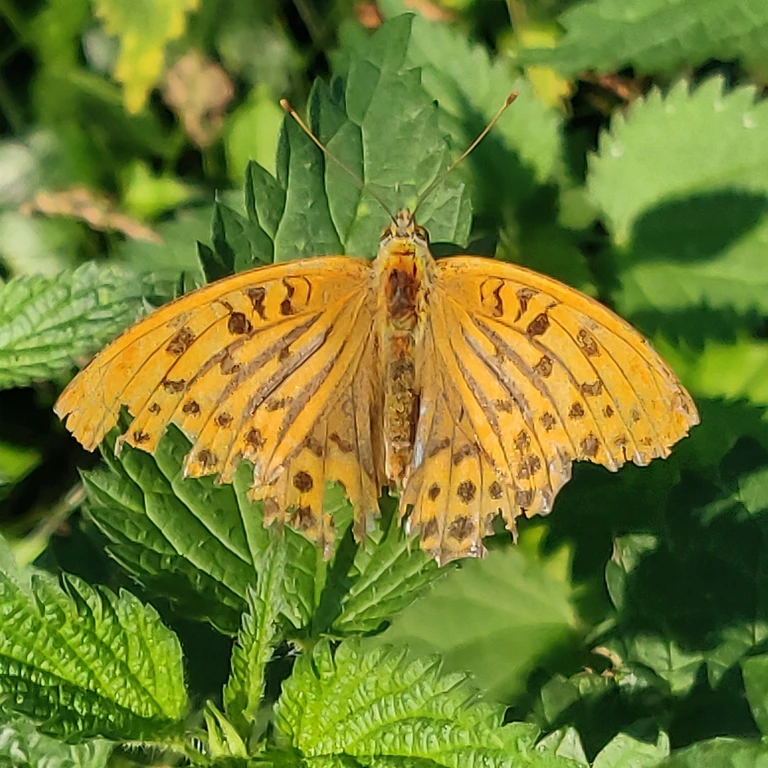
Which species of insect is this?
Argynnis paphia
